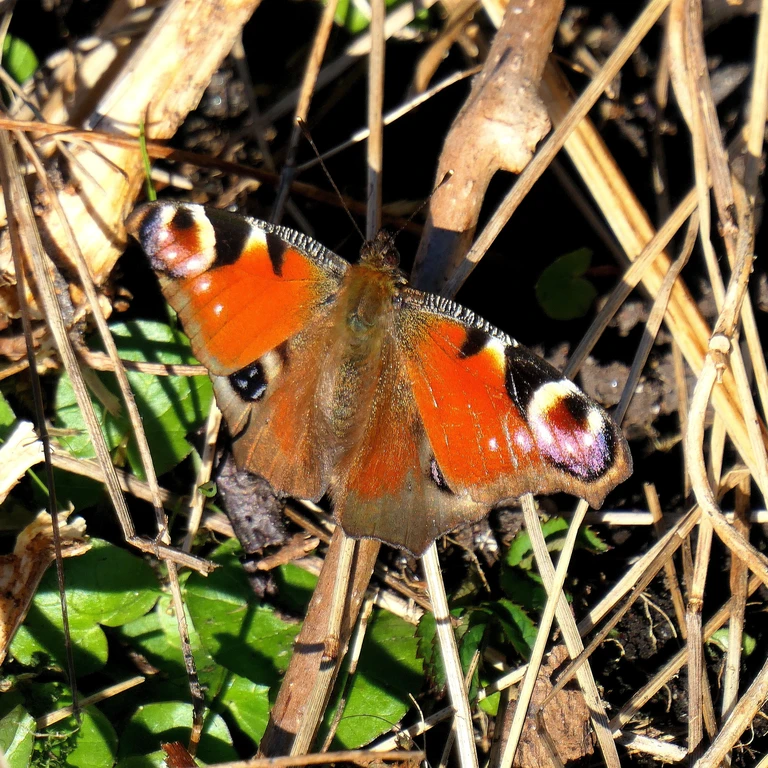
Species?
Aglais io
